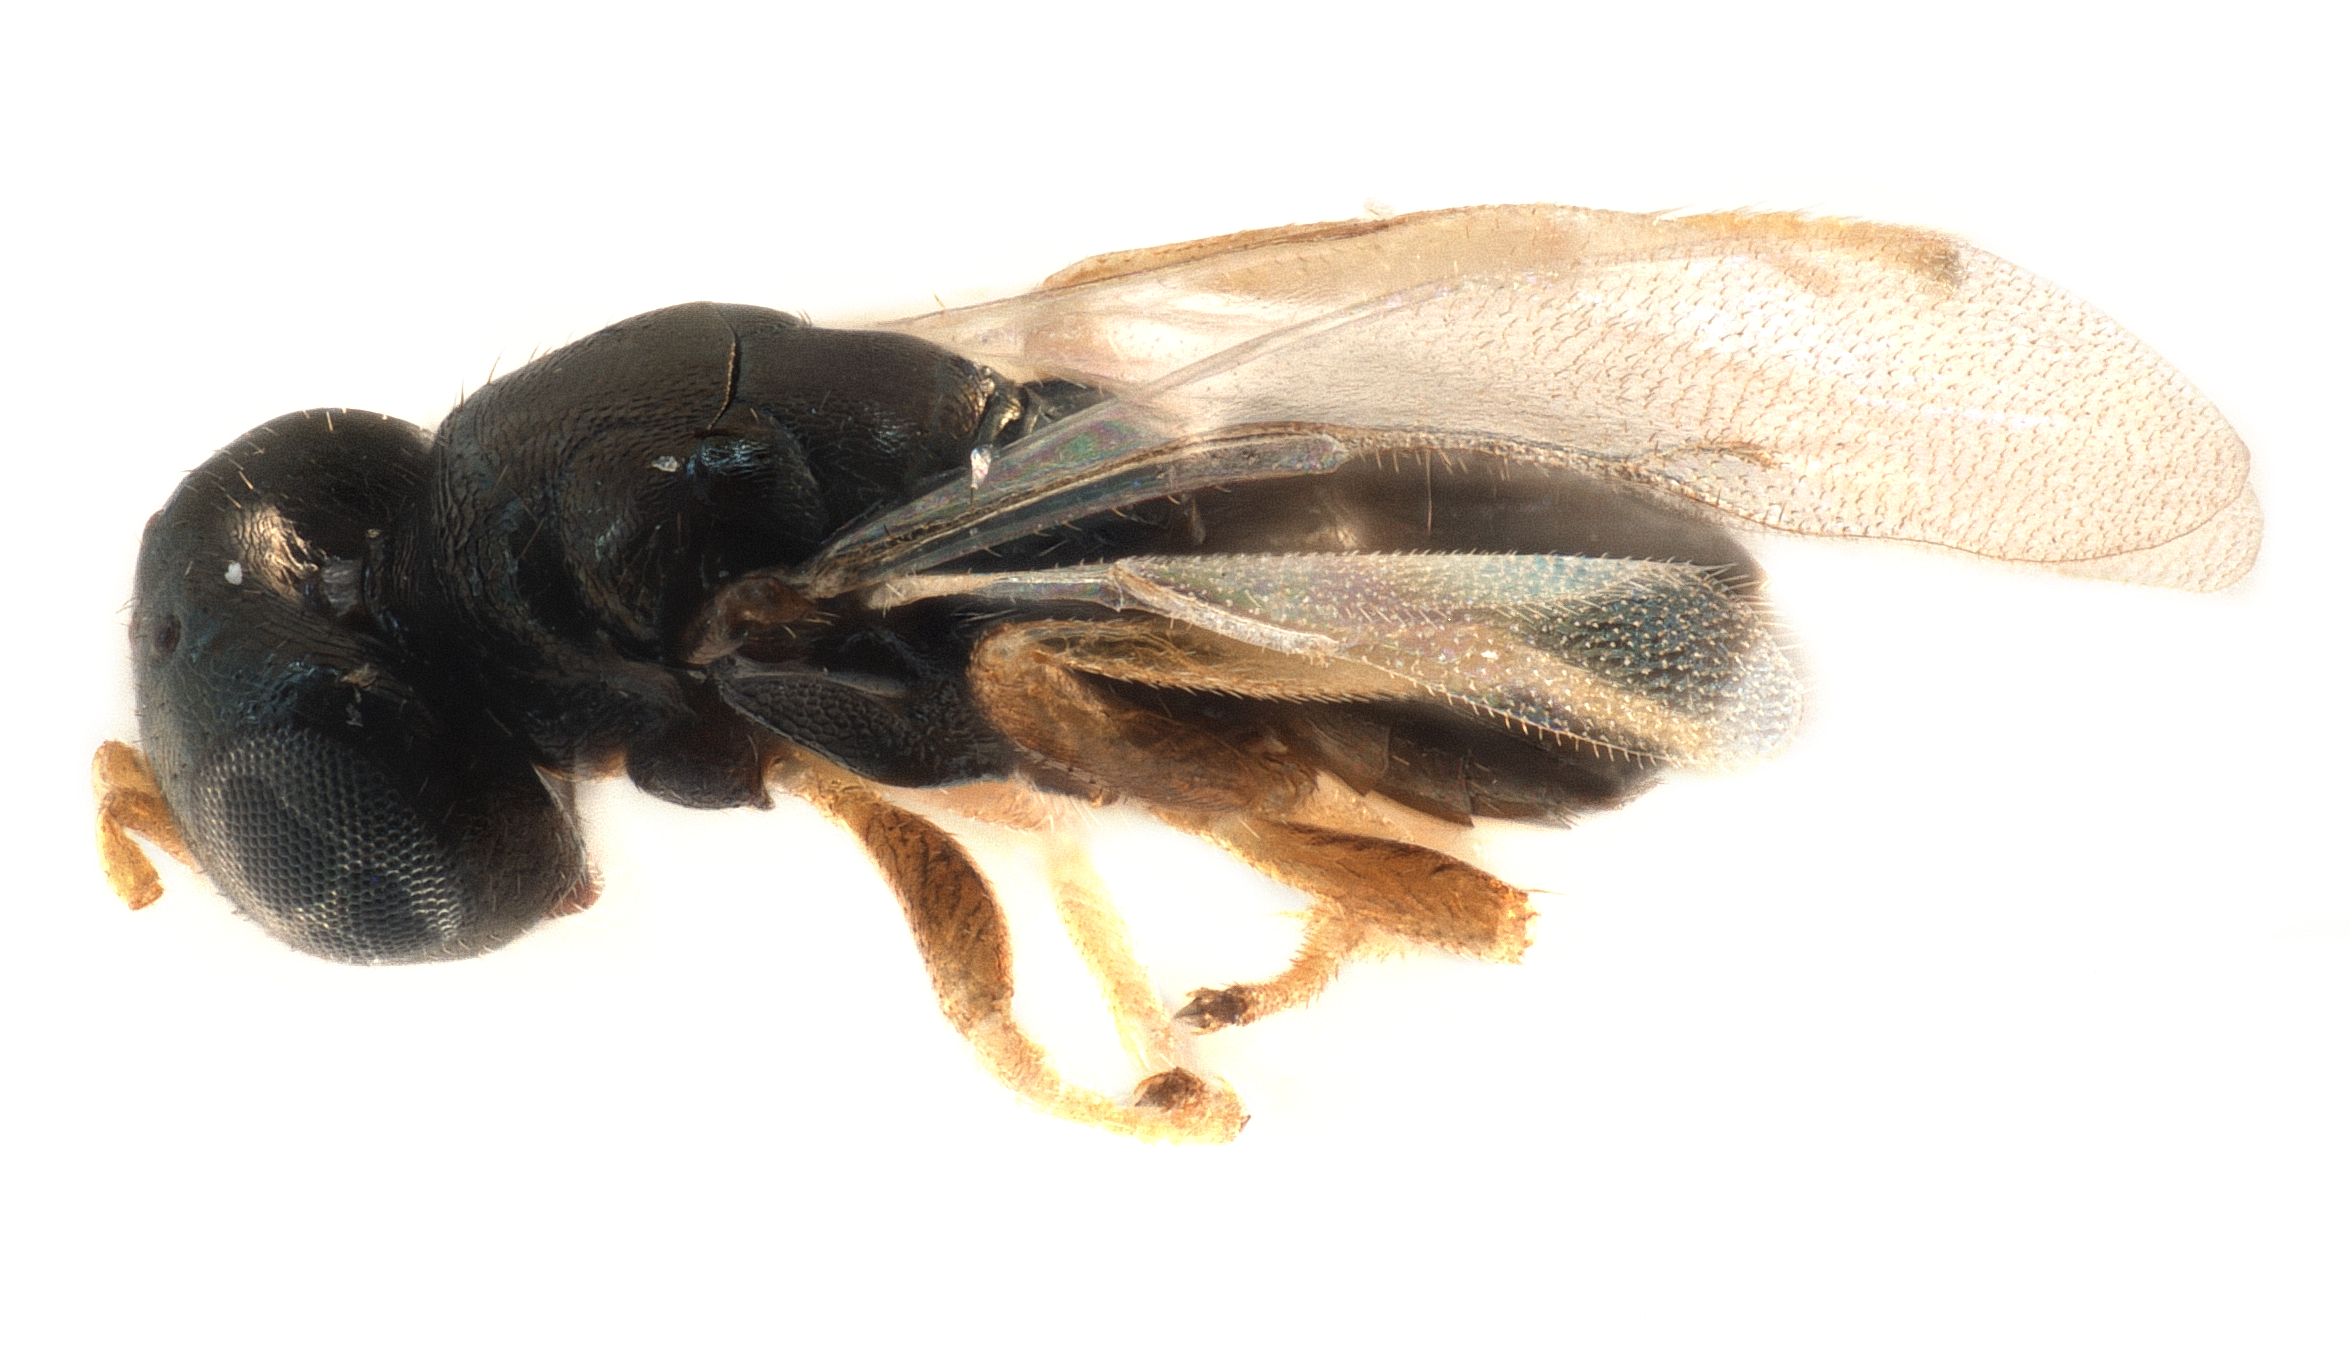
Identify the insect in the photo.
Cyclogastrella plana
